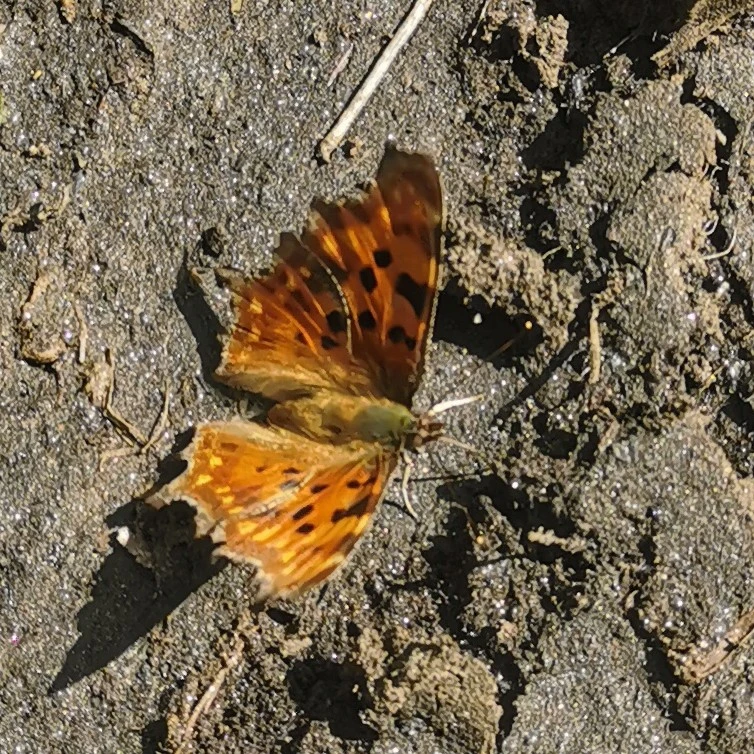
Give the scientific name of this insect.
Polygonia c-album
